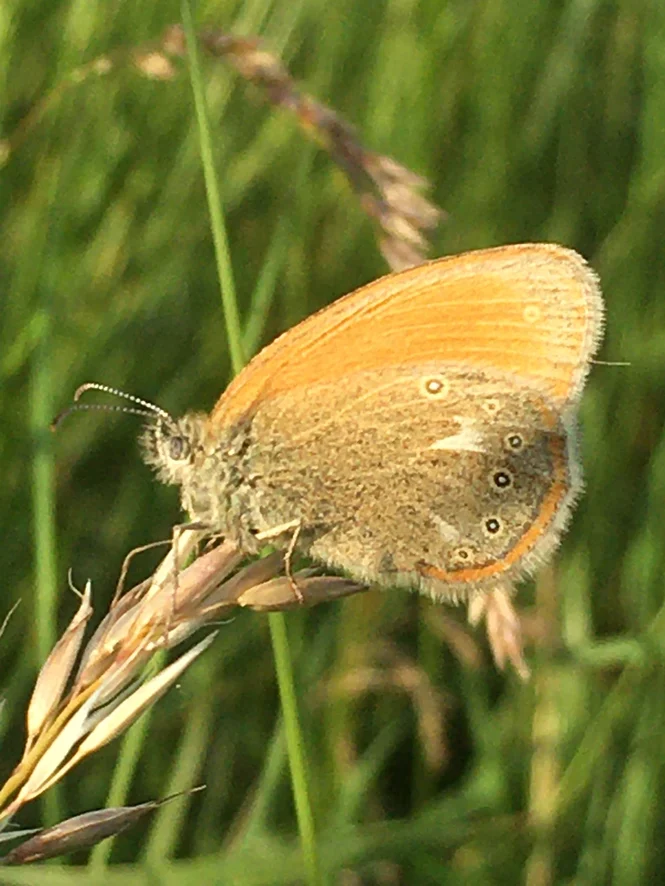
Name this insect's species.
Coenonympha glycerion (also Coenonympha iphis)
